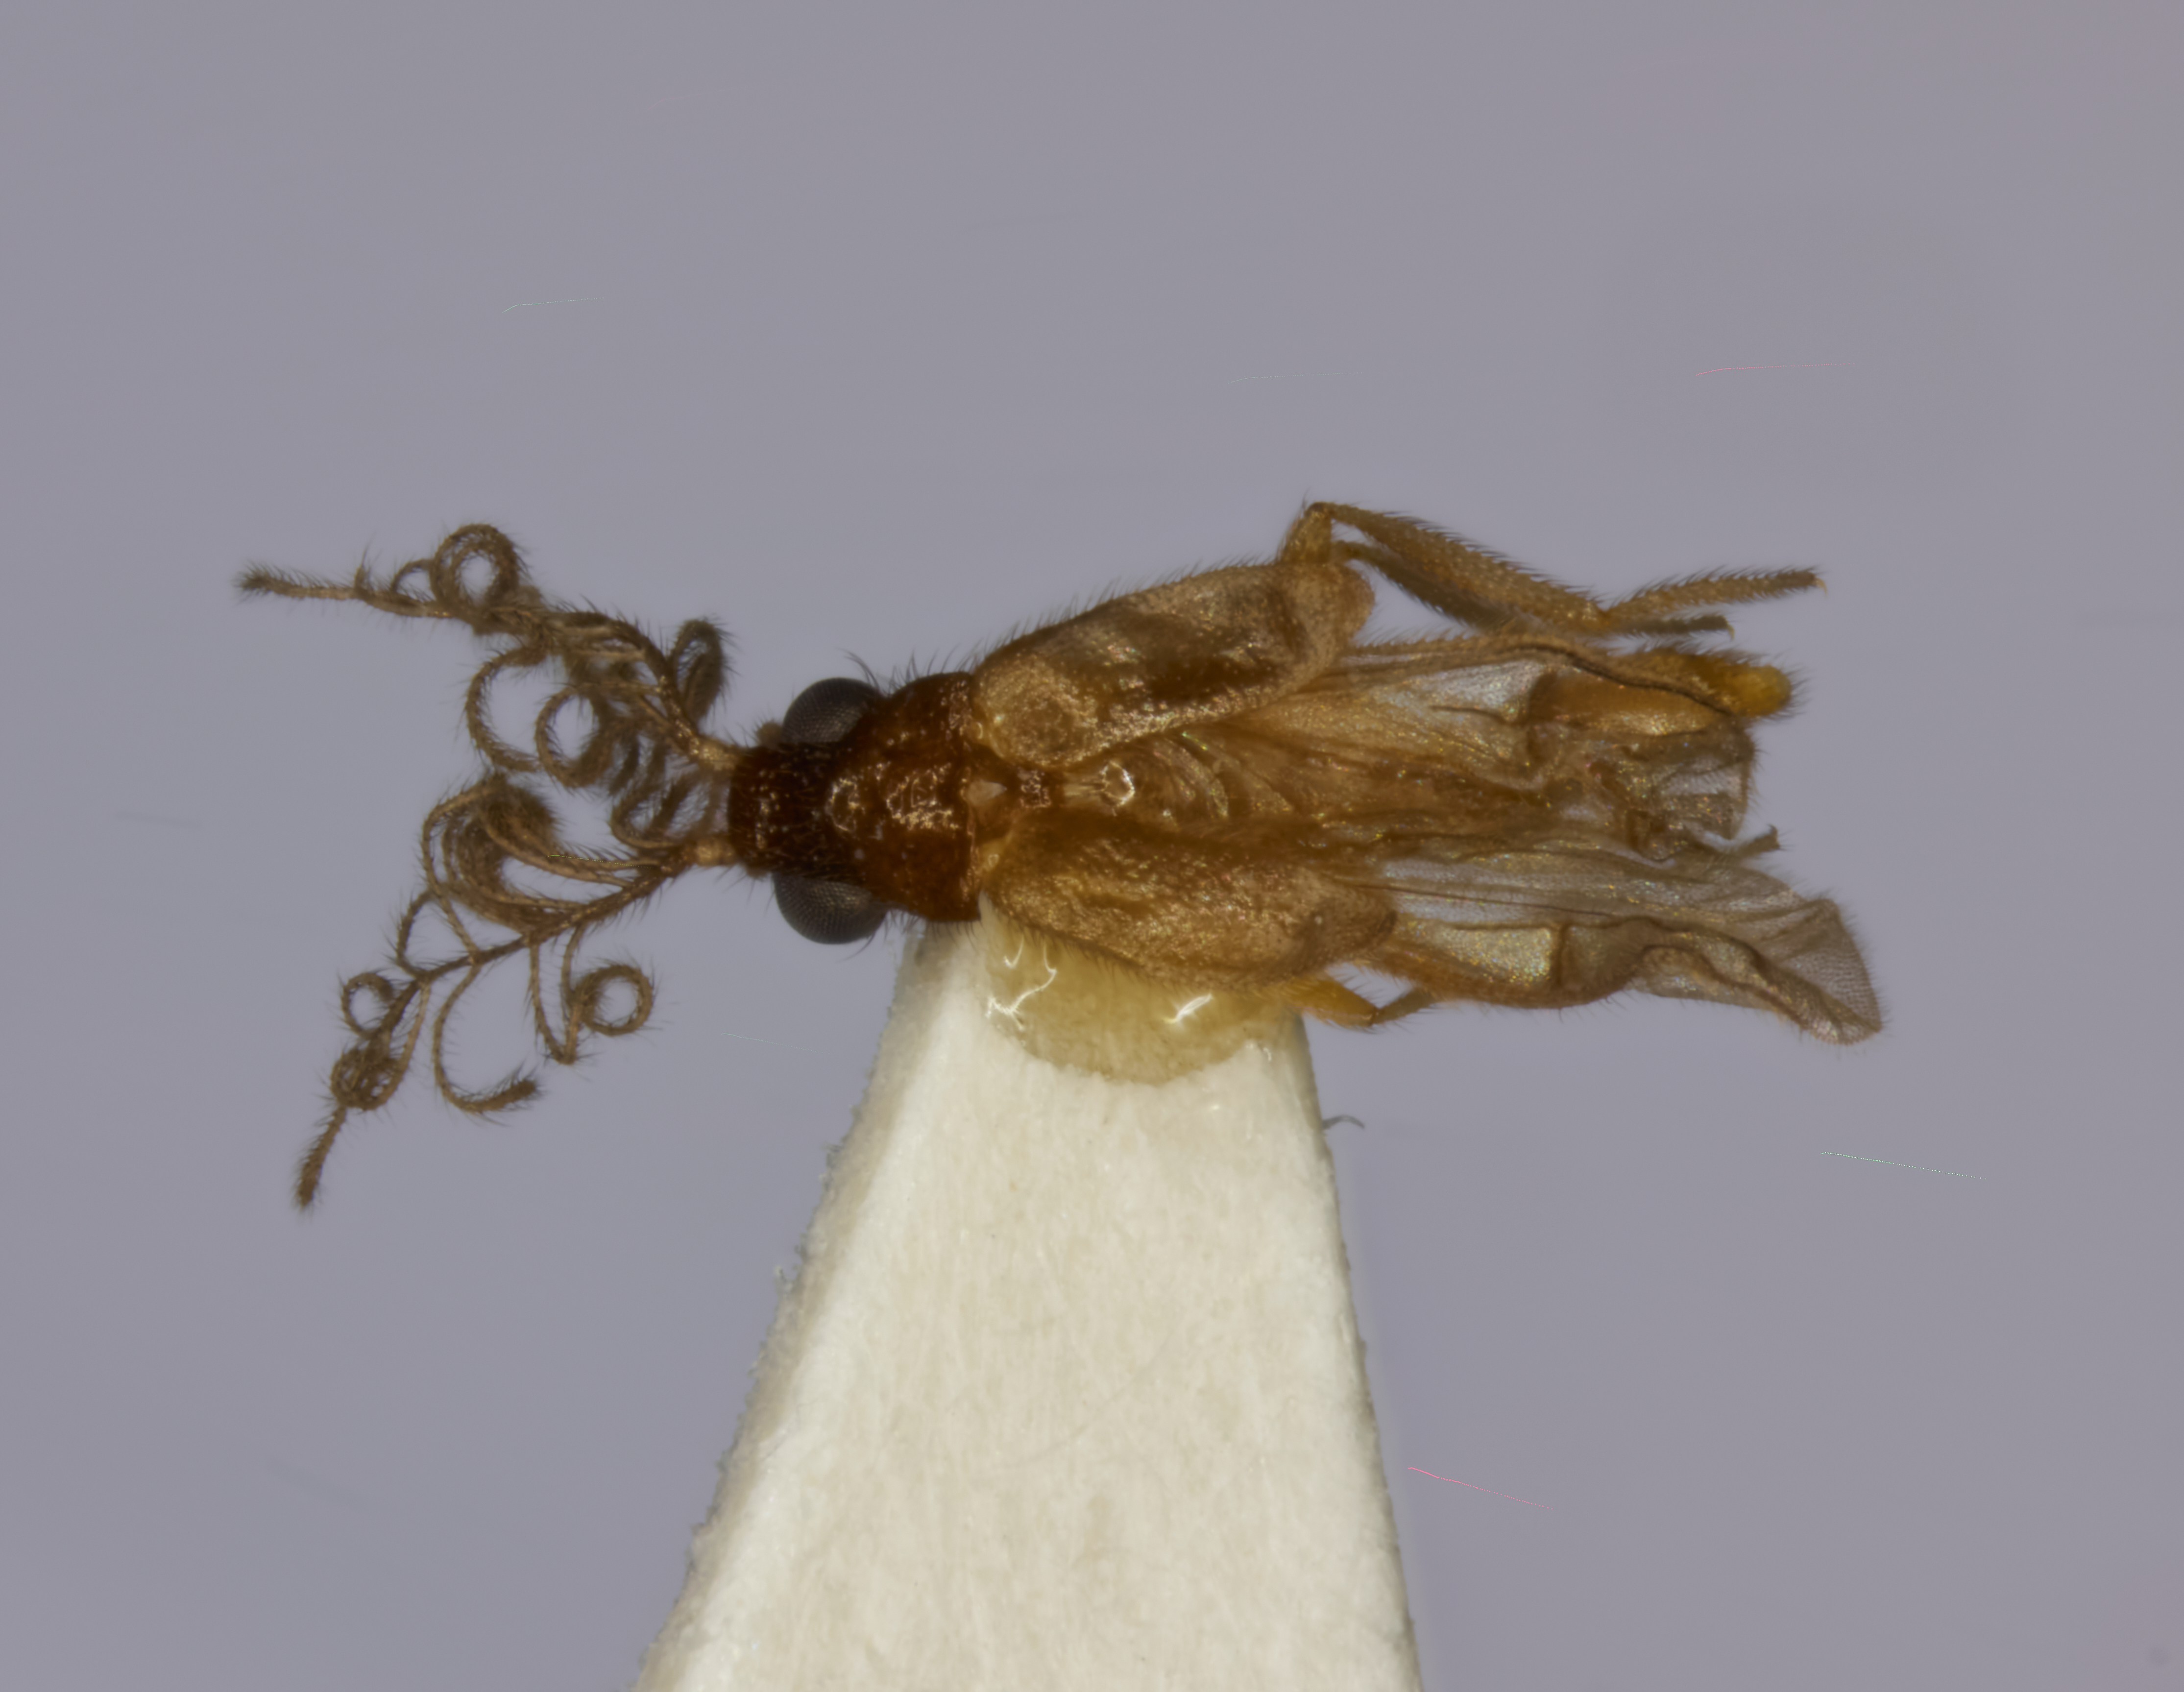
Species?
Howdenia neblinensis
